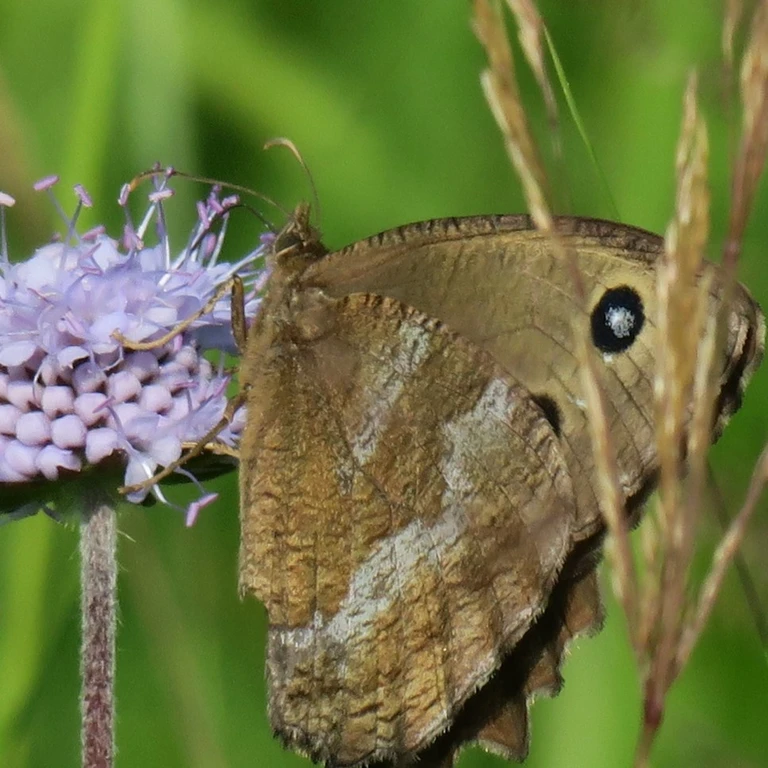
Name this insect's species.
Minois dryas
